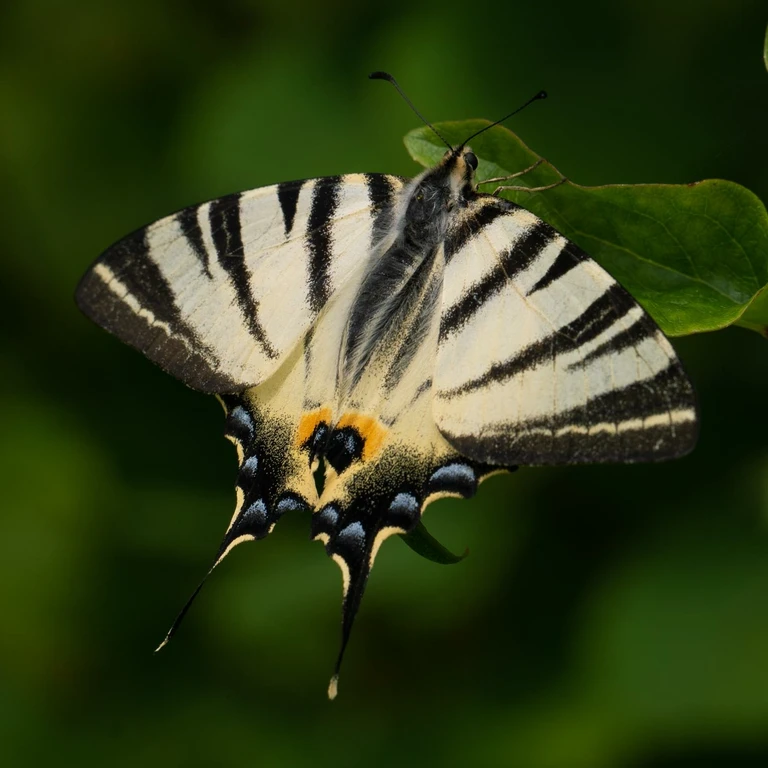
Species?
Iphiclides podalirius
